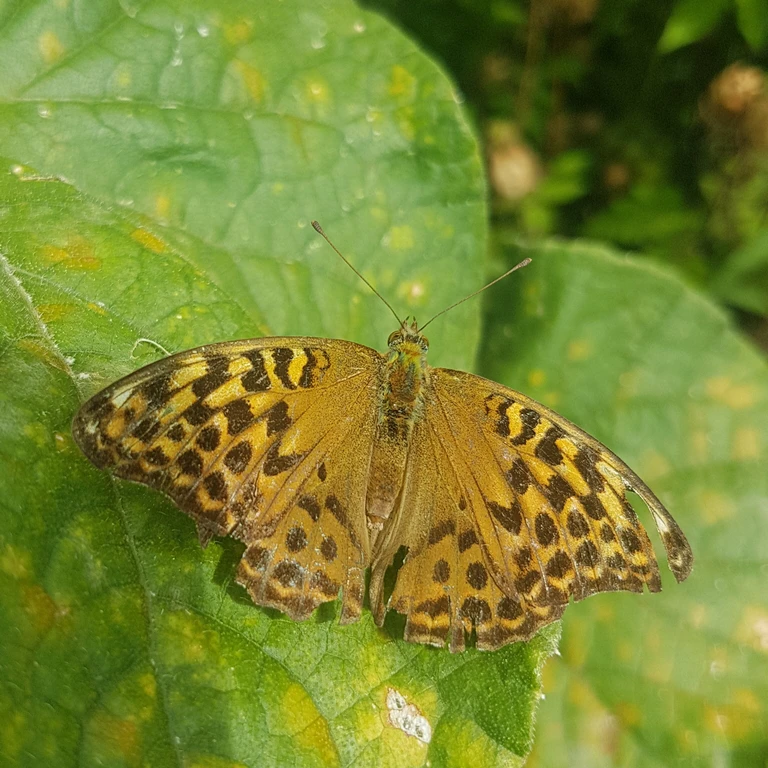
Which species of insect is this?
Argynnis paphia
